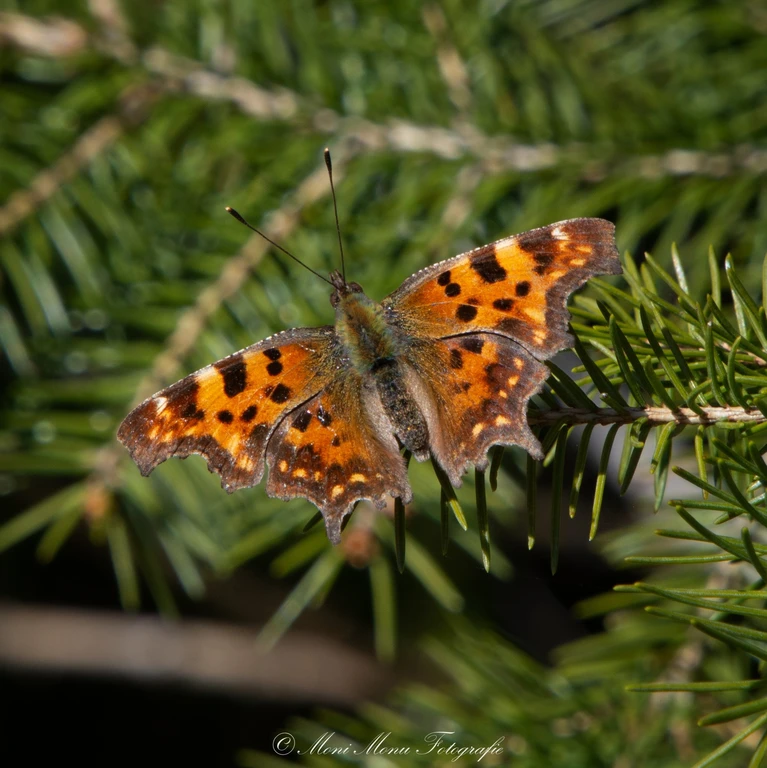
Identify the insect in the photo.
Polygonia c-album
